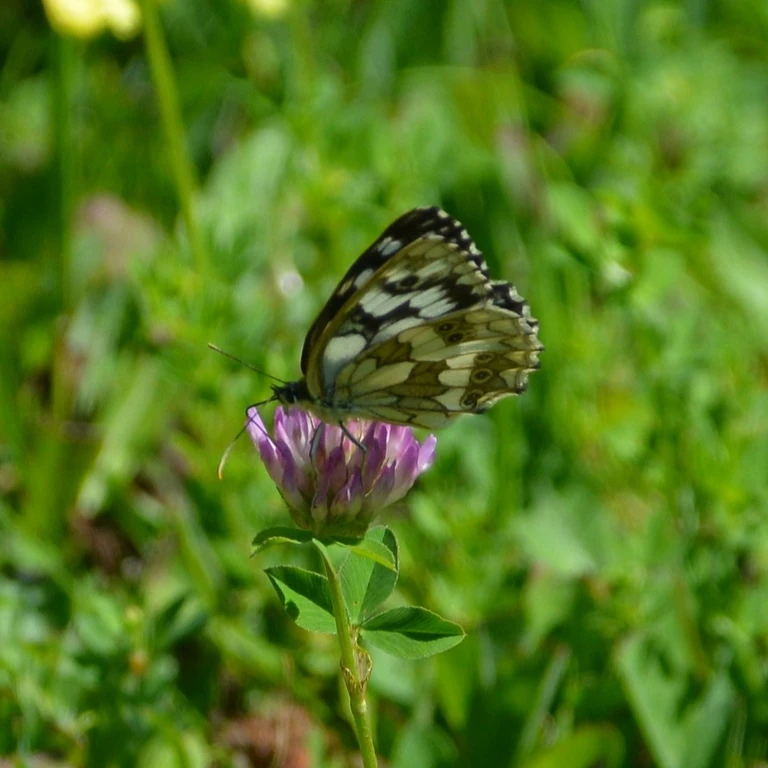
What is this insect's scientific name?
Melanargia galathea
